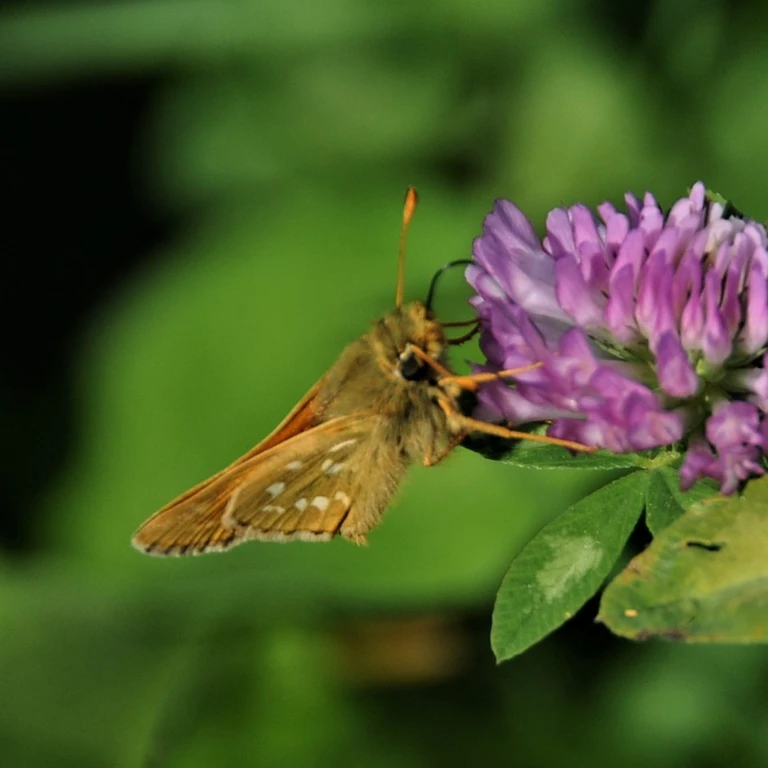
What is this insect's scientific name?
Hesperia comma
